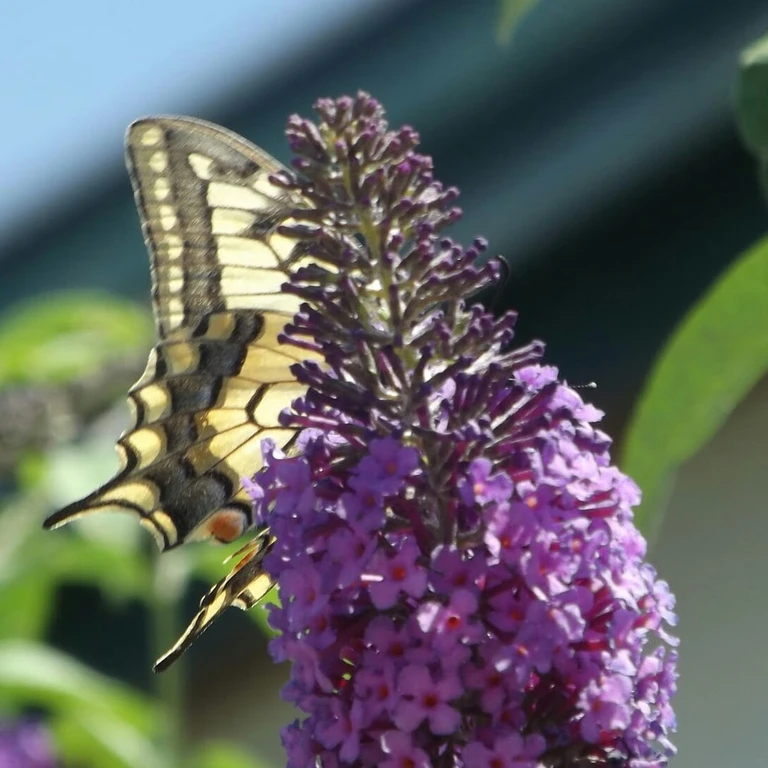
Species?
Papilio machaon
